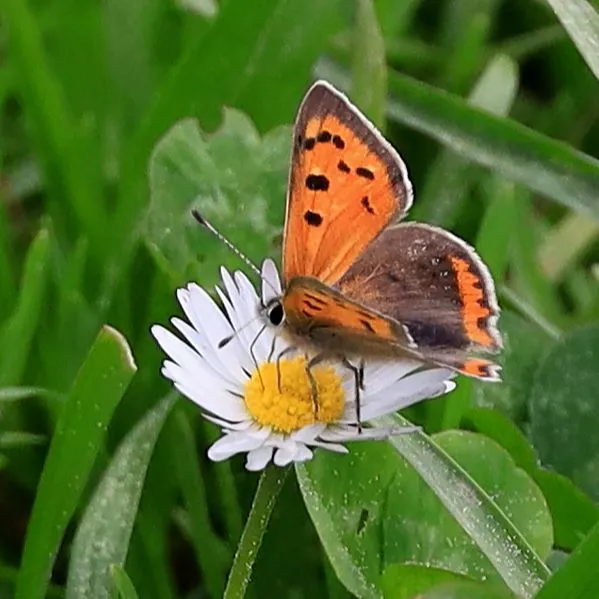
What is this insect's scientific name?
Lycaena phlaeas
